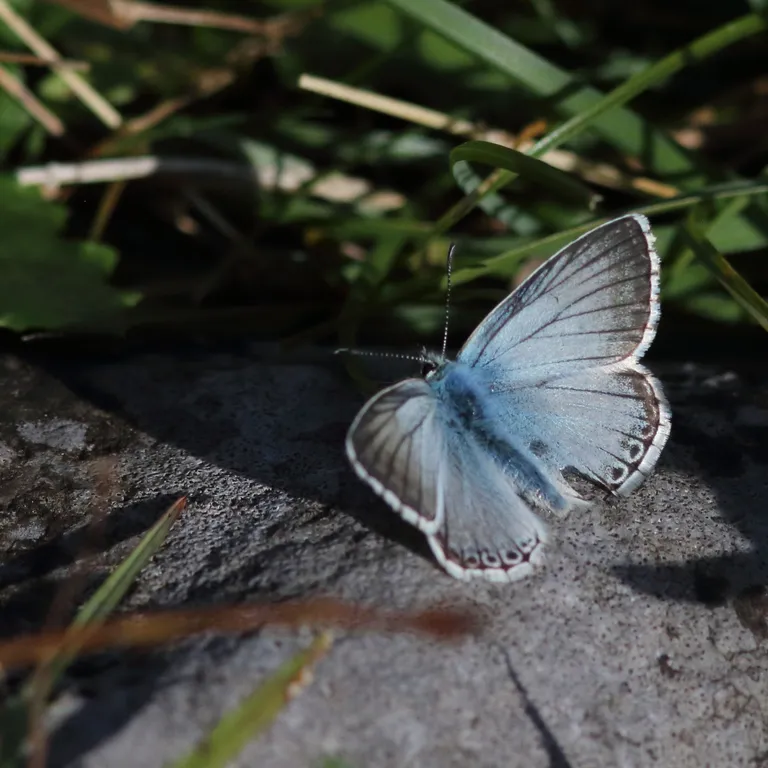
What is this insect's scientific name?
Lysandra coridon
